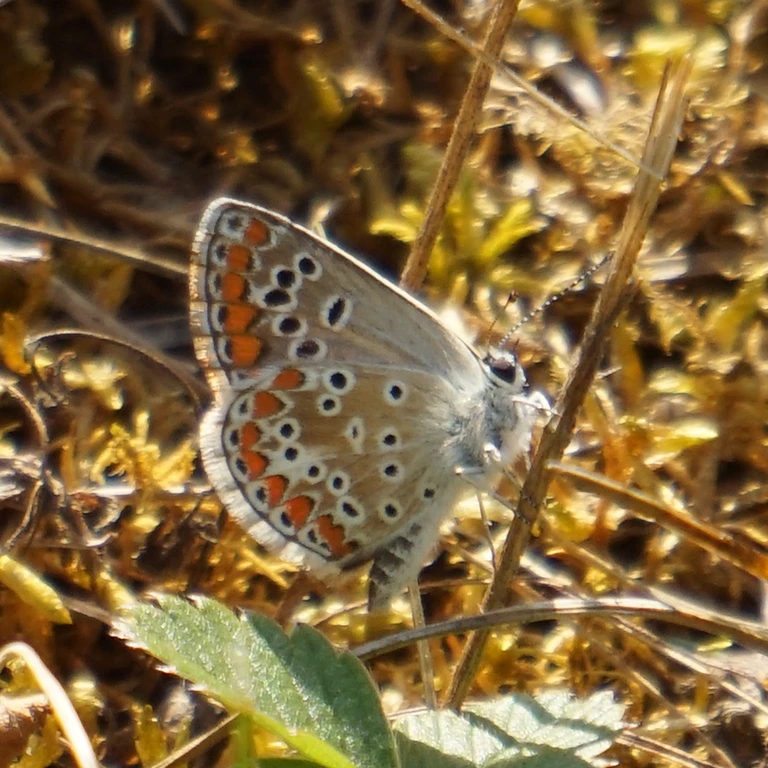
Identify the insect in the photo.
Aricia agestis/artaxerxes
